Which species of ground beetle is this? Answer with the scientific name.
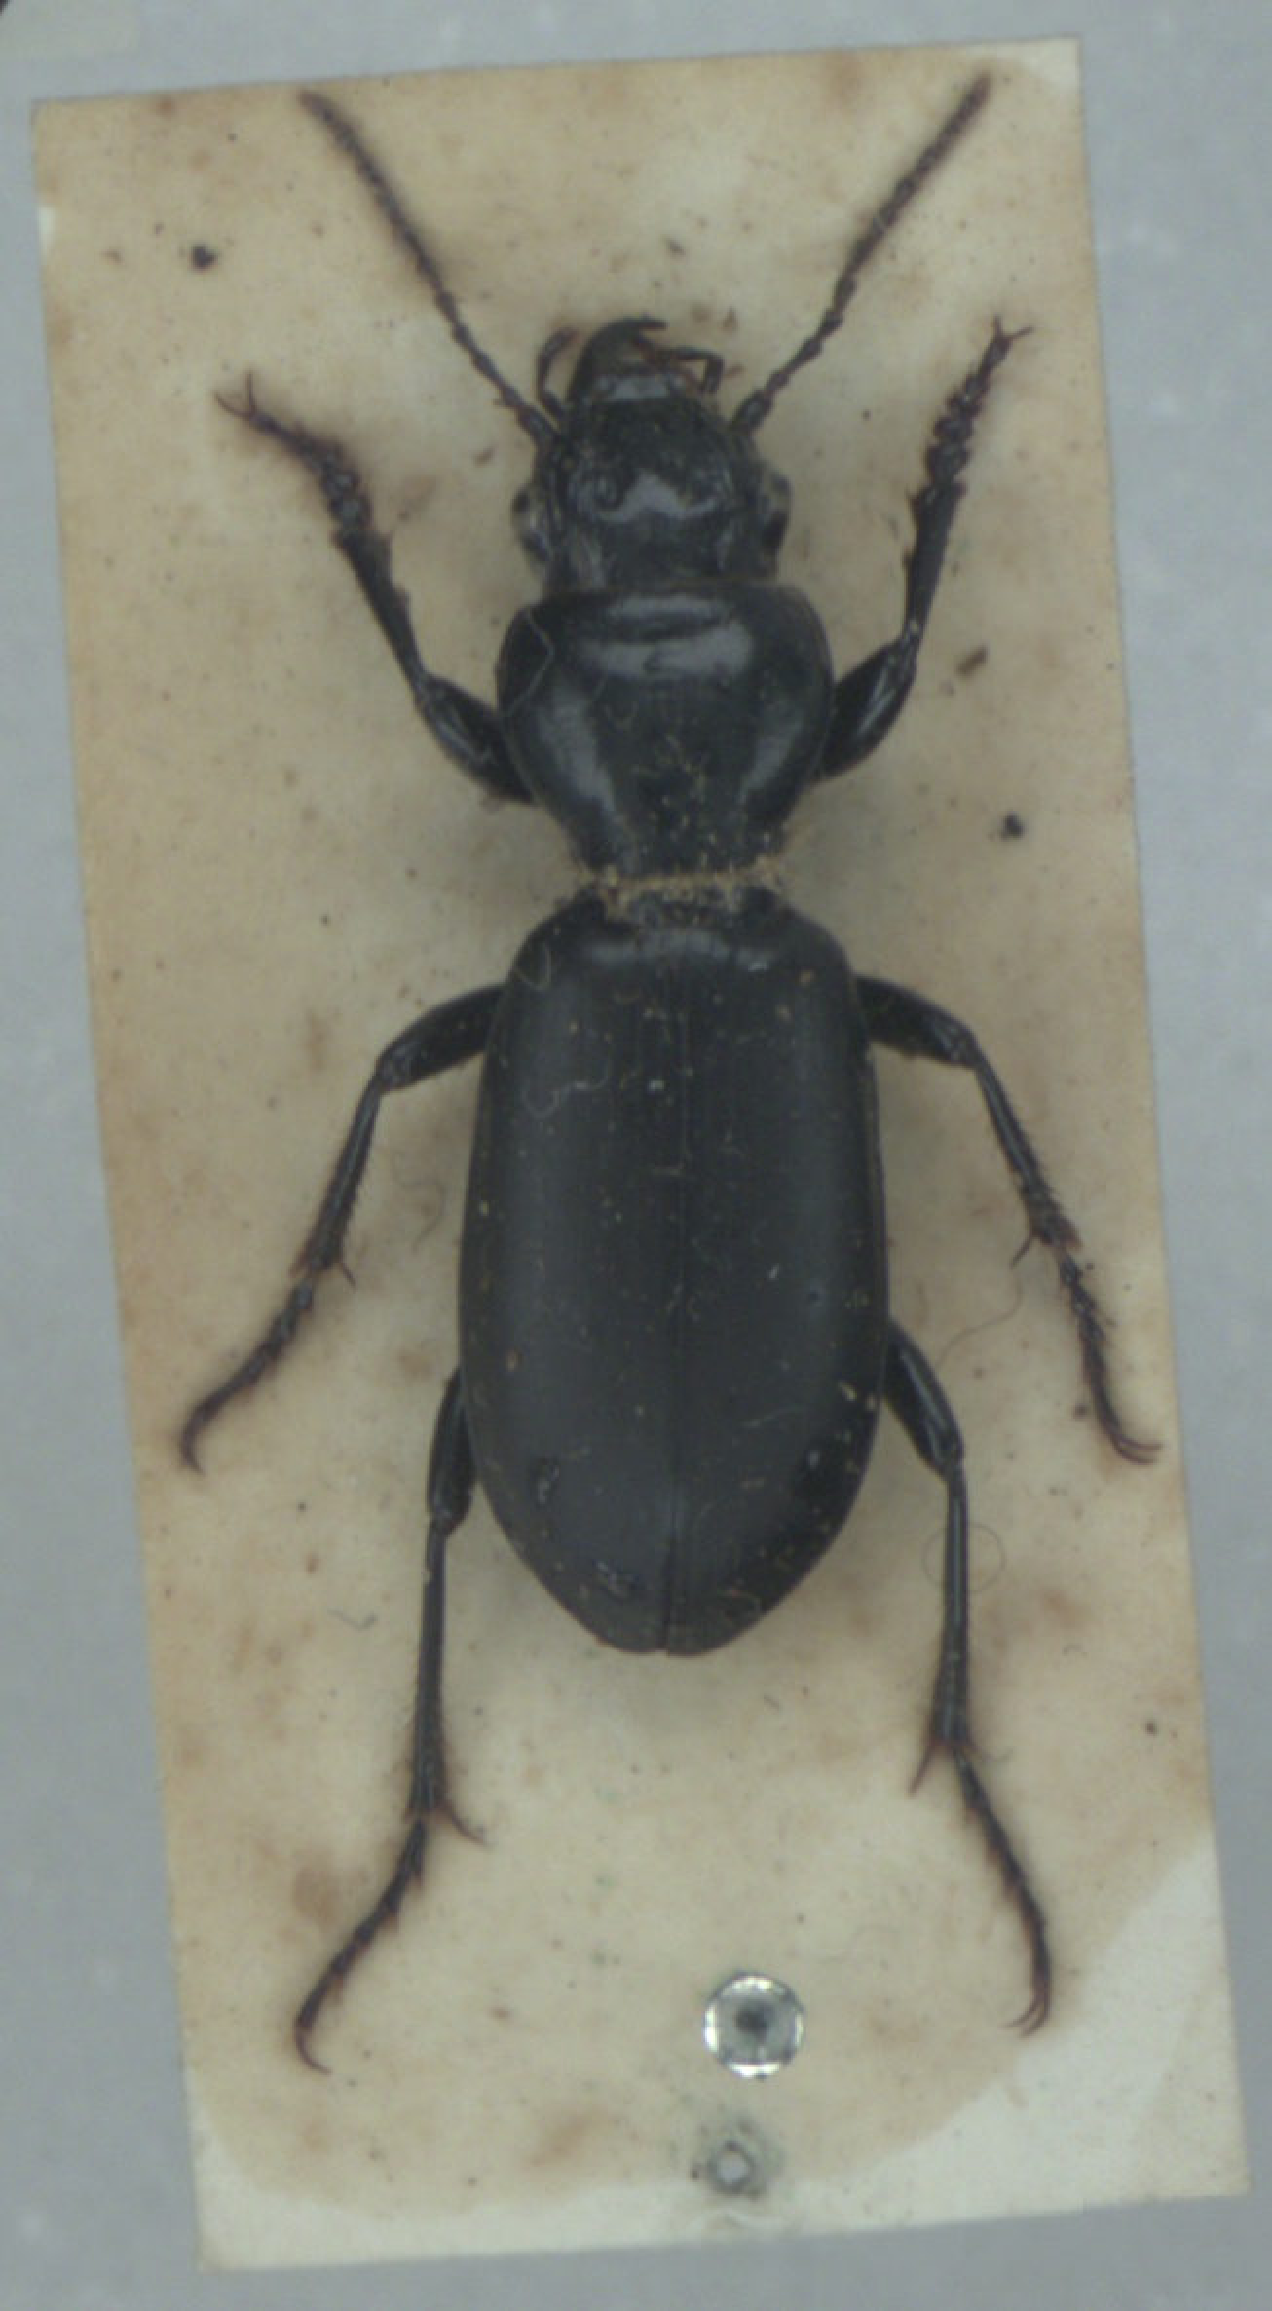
Broscus cephalotes
